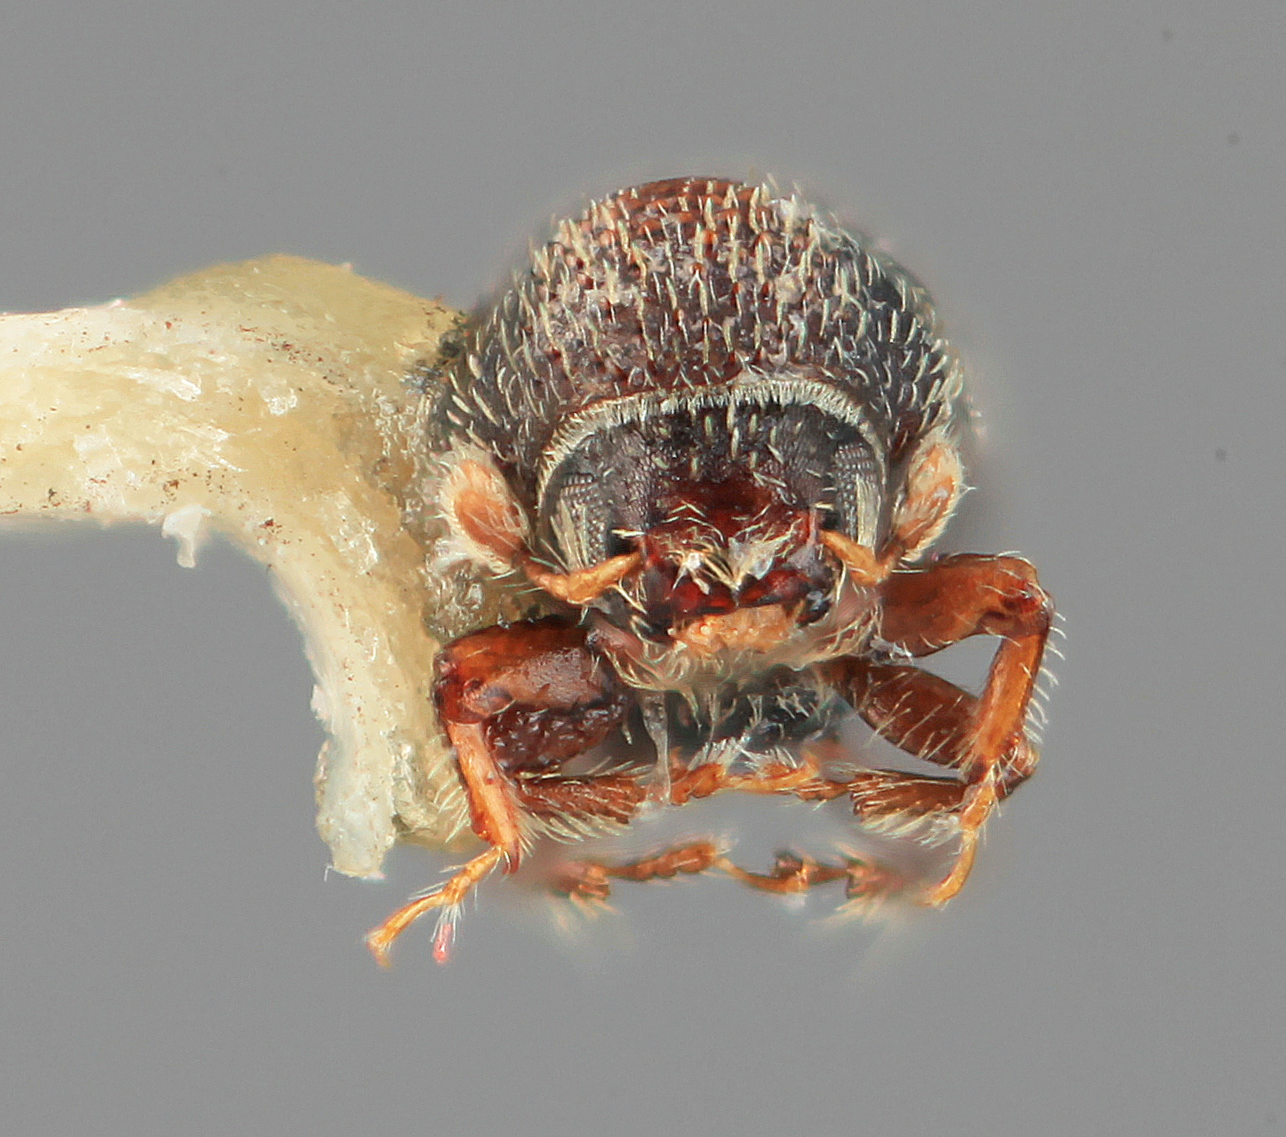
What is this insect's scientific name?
Pseudothysanoes tenellus
